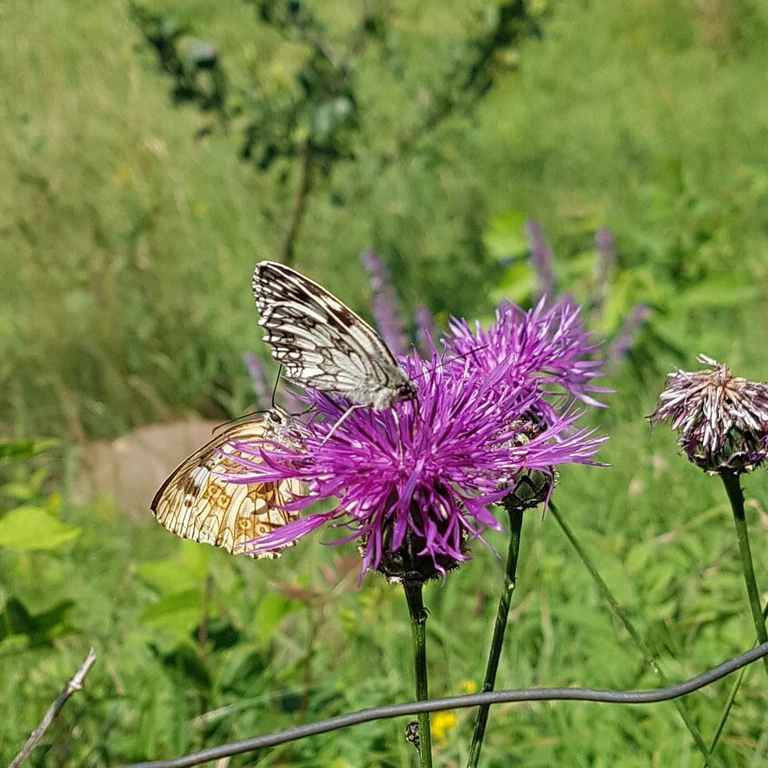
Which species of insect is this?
Melanargia galathea
